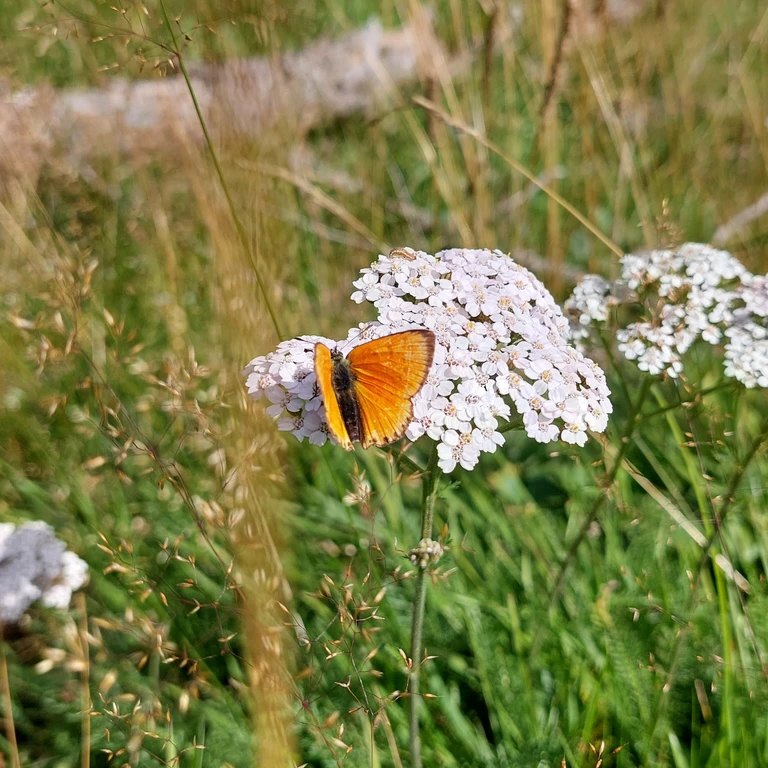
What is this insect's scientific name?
Lycaena virgaureae
